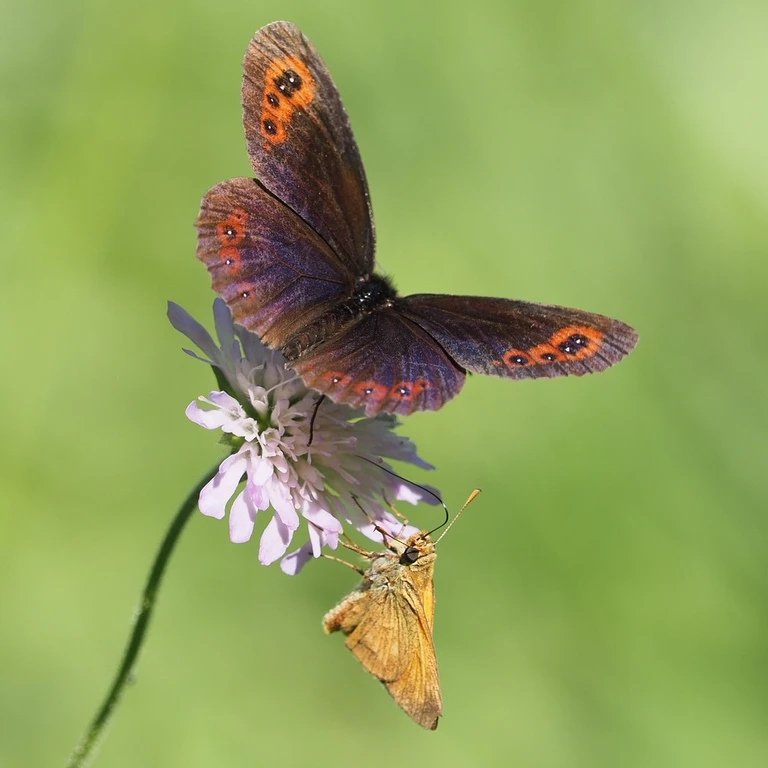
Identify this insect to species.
Erebia aethiops
